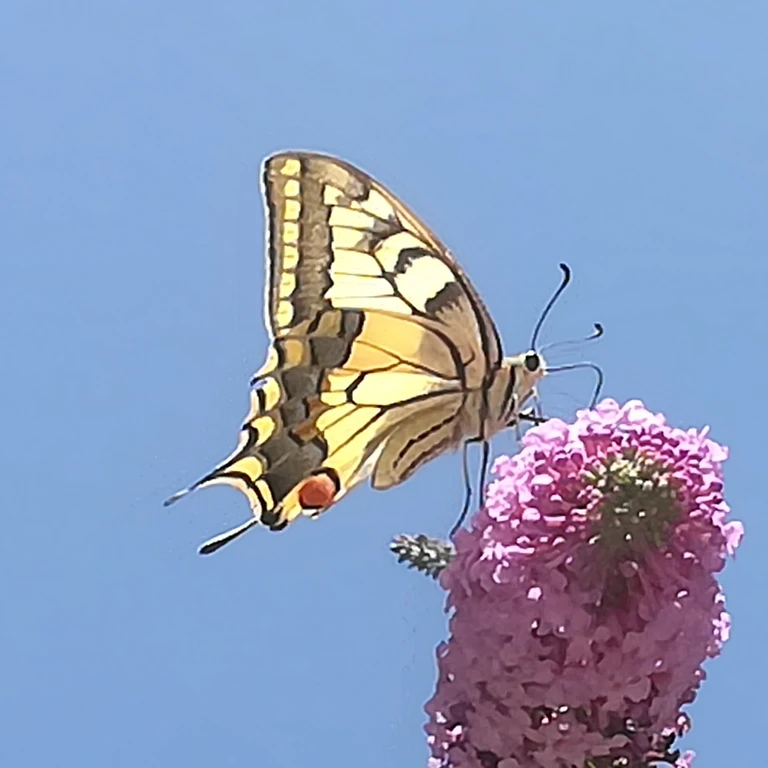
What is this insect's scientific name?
Papilio machaon
